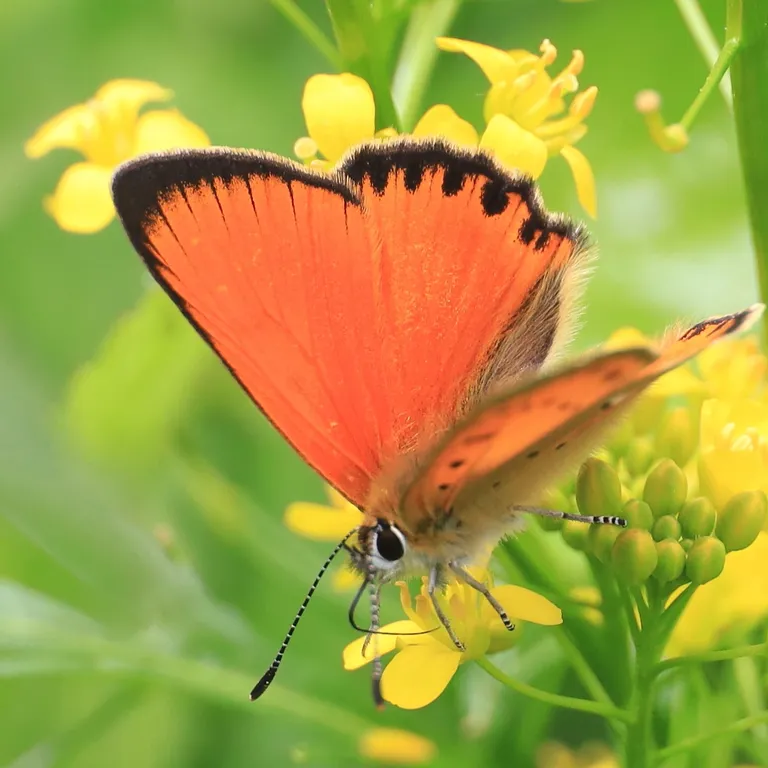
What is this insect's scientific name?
Lycaena virgaureae
